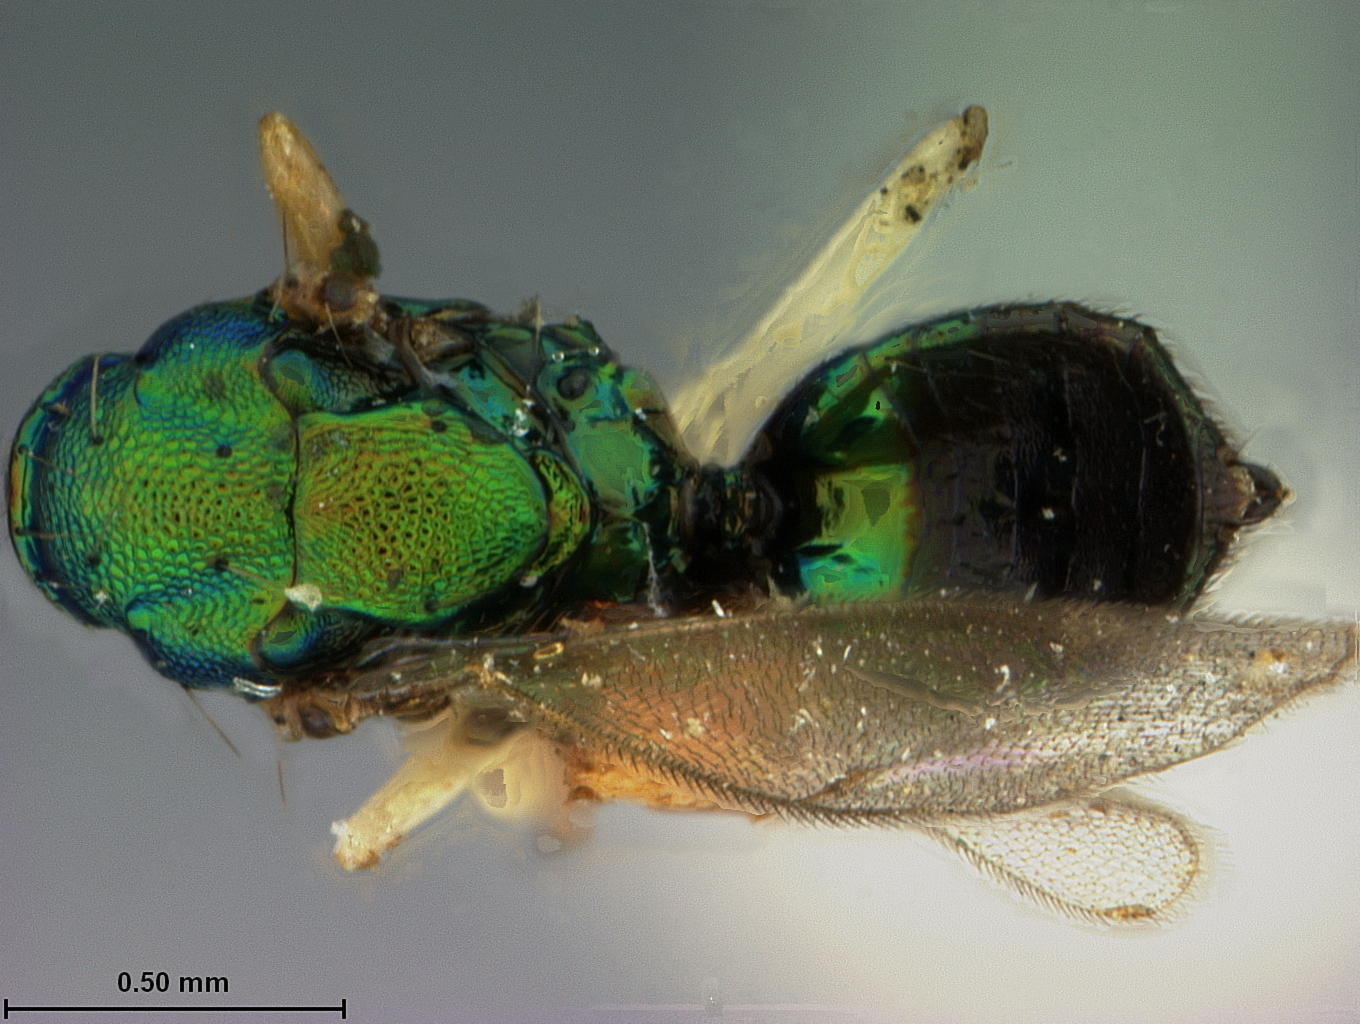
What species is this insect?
Nesomyia albipes
